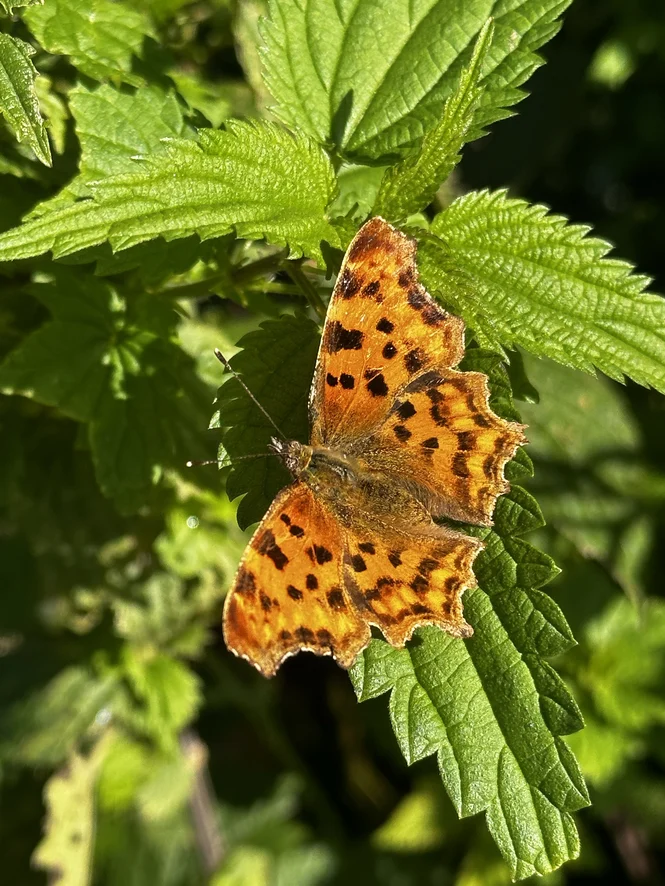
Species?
Polygonia c-album
